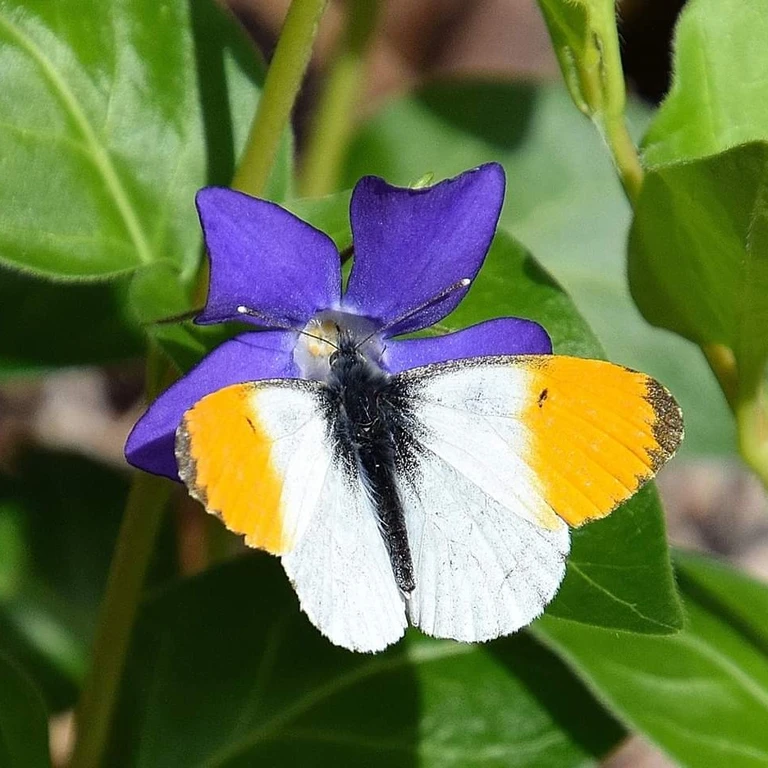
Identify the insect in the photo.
Anthocharis cardamines
